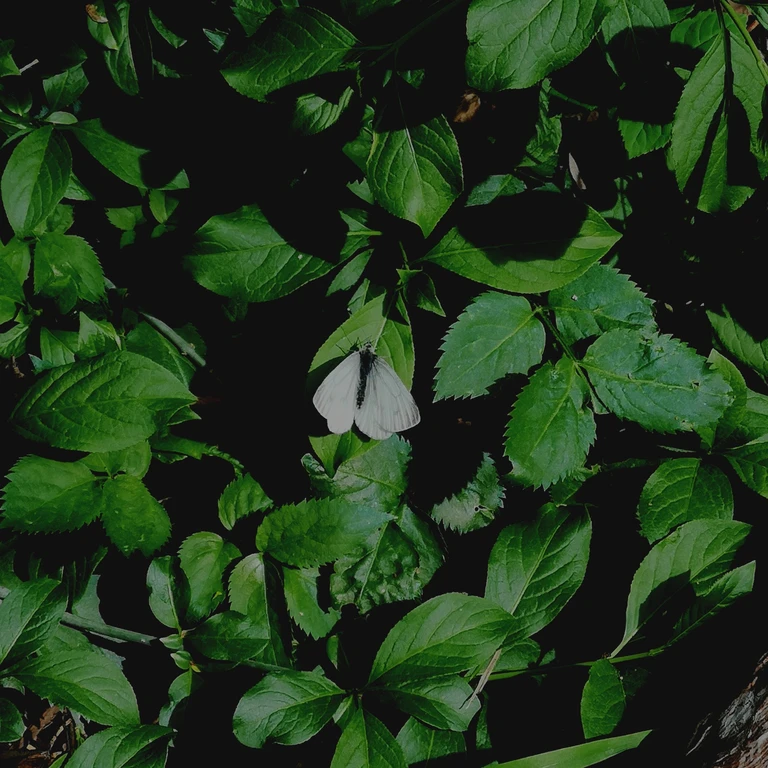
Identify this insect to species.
Pieris napi
